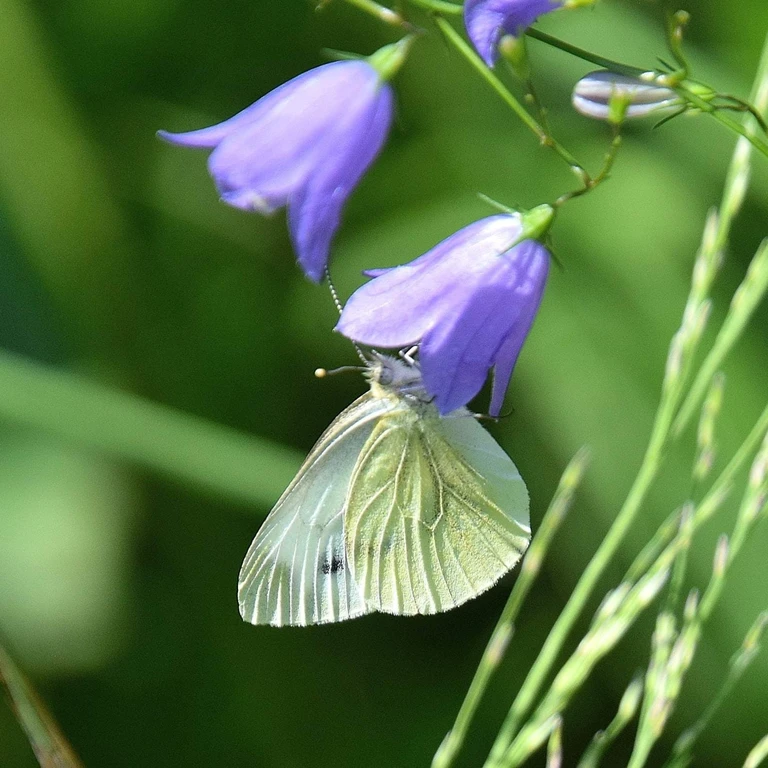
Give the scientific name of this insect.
Pieris napi
